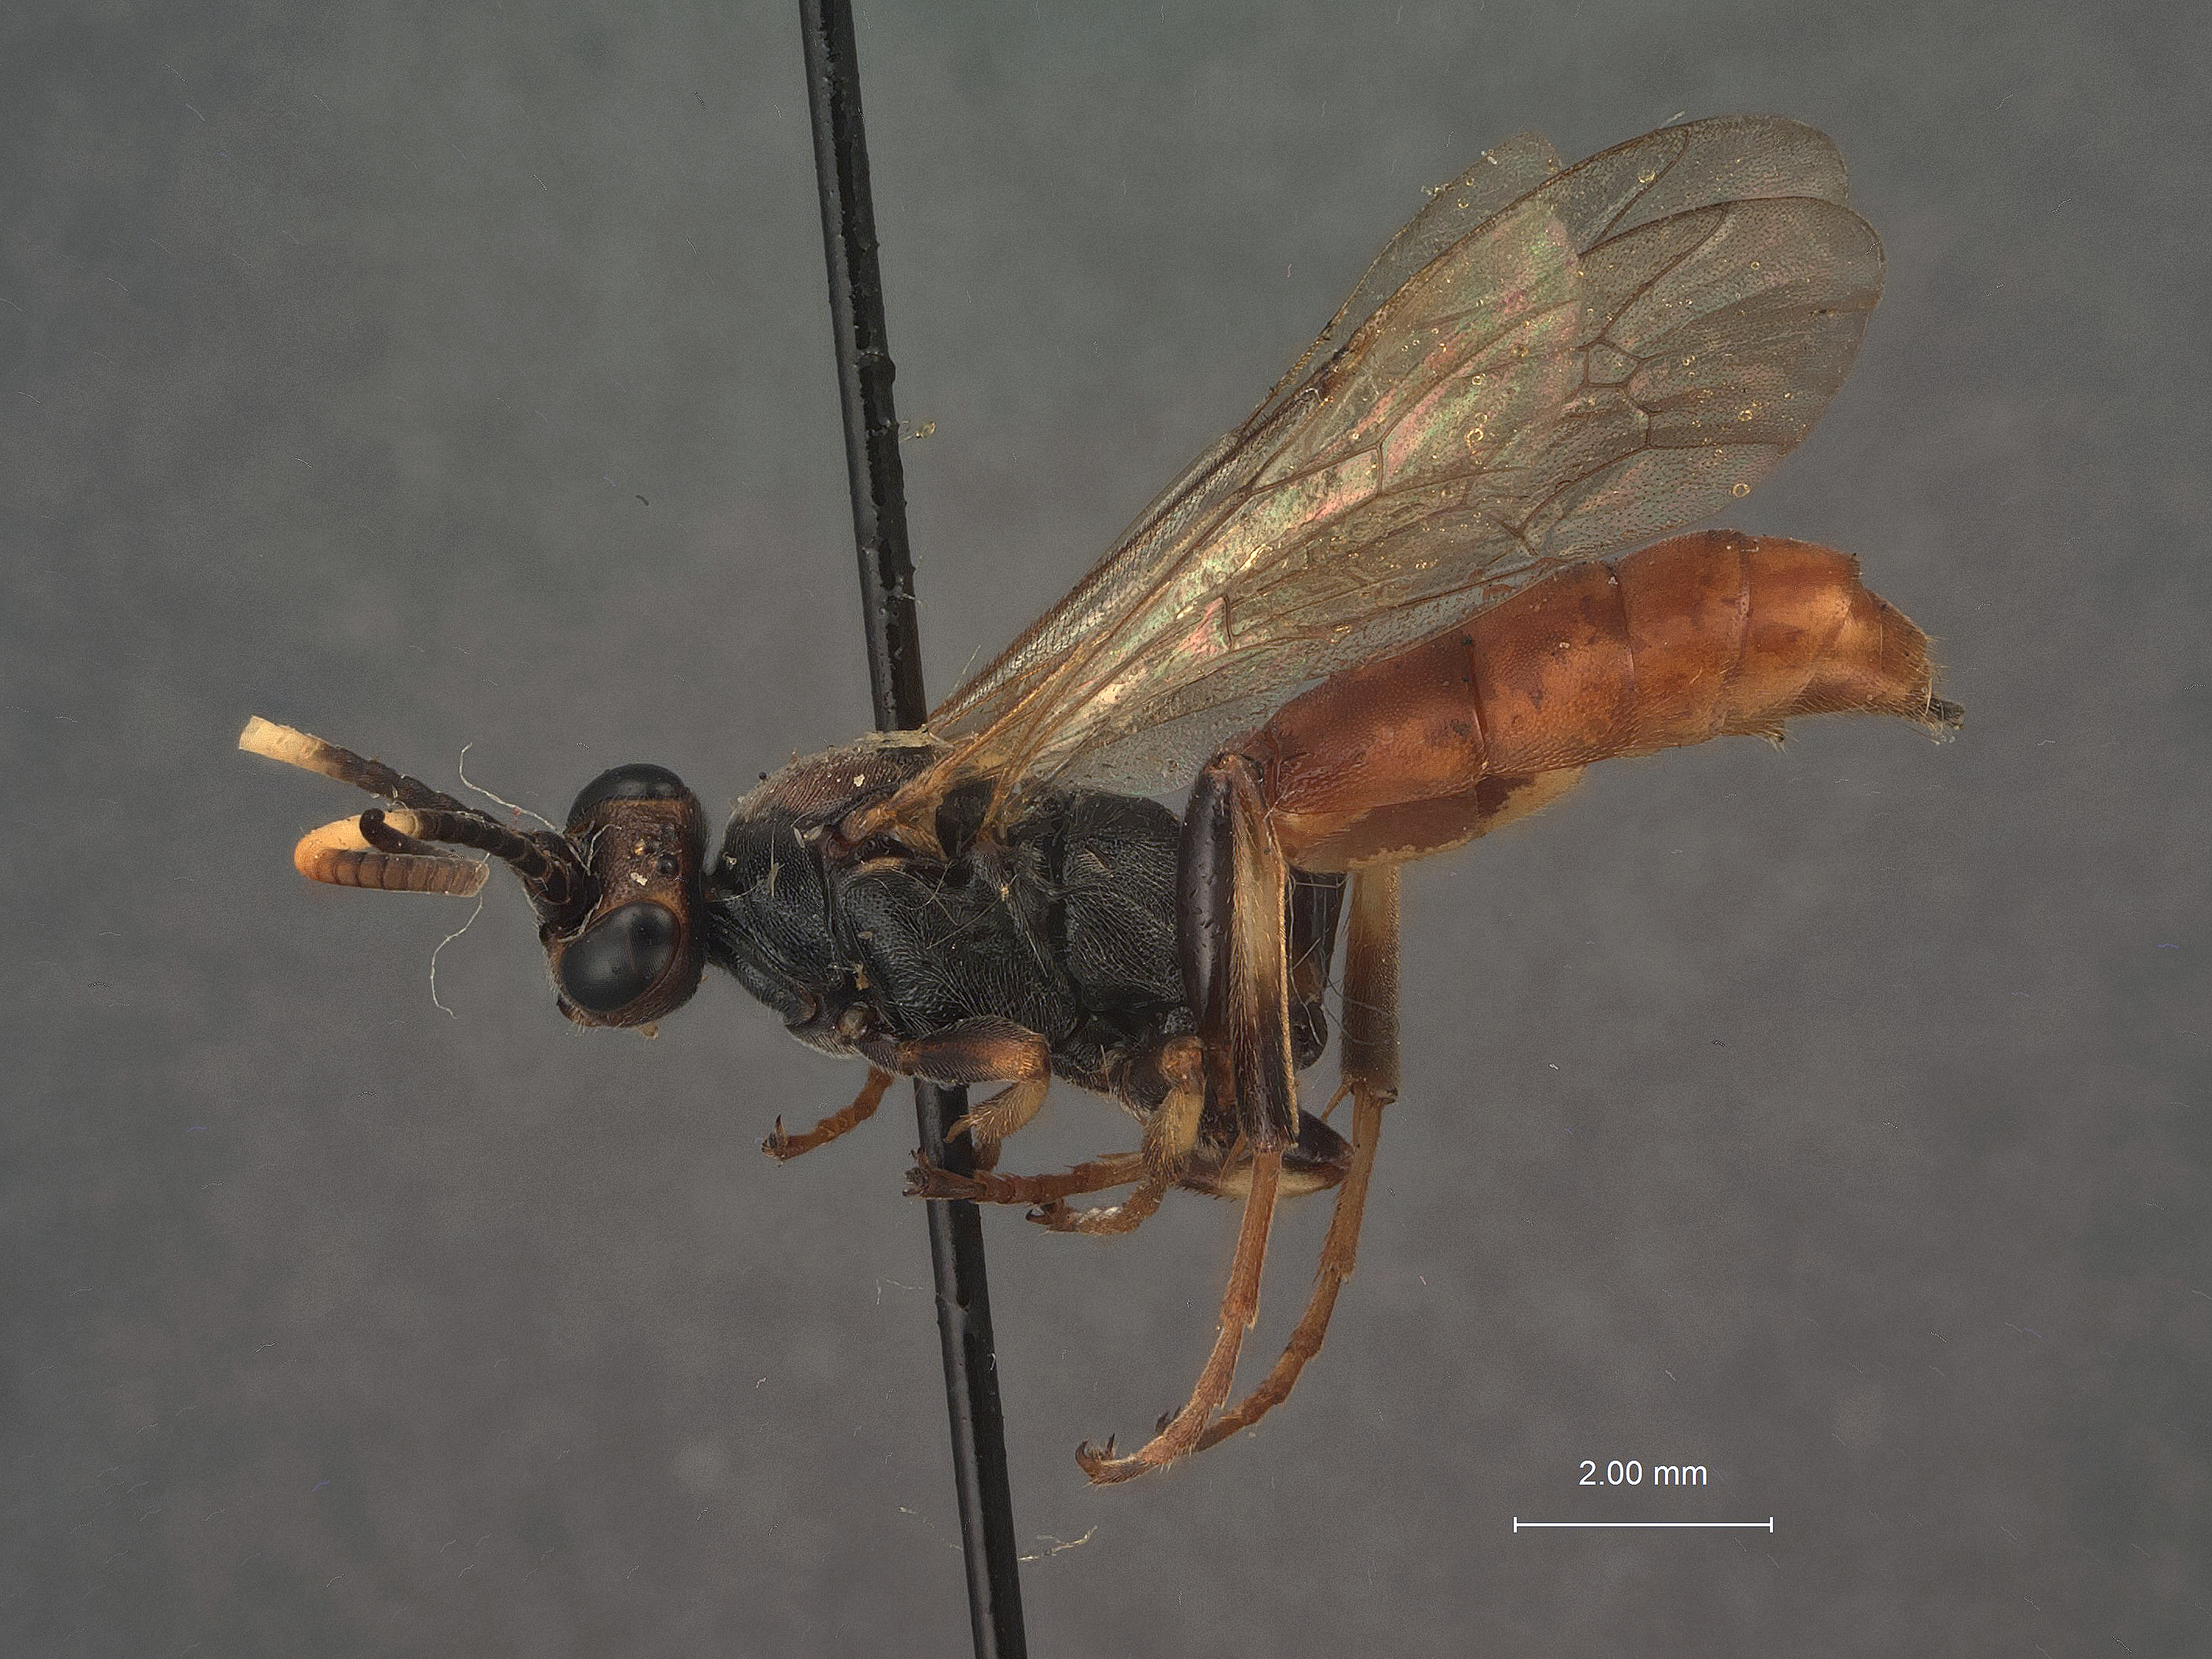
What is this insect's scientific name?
Amblyteles heterocampae
